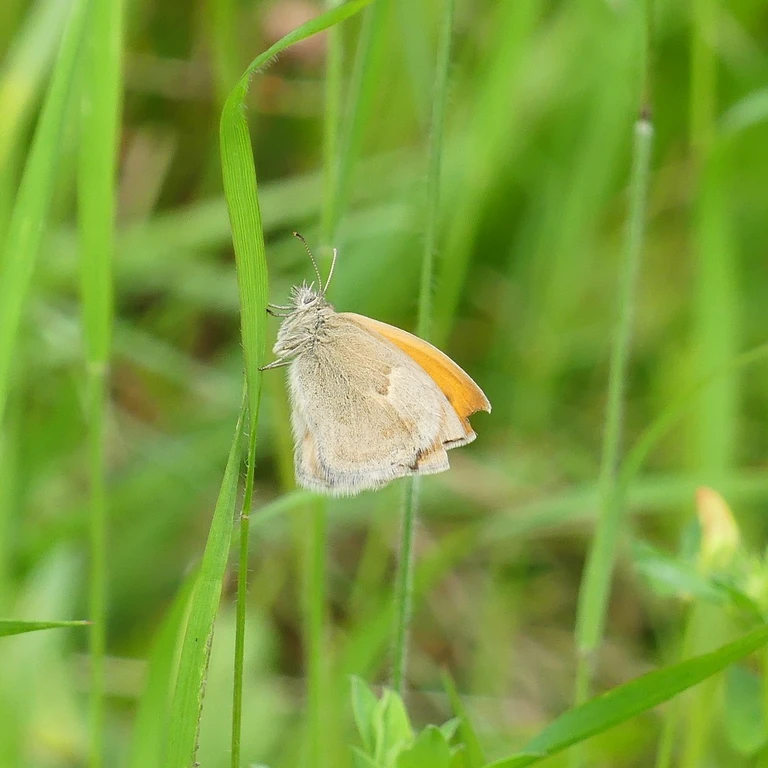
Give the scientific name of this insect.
Coenonympha pamphilus
